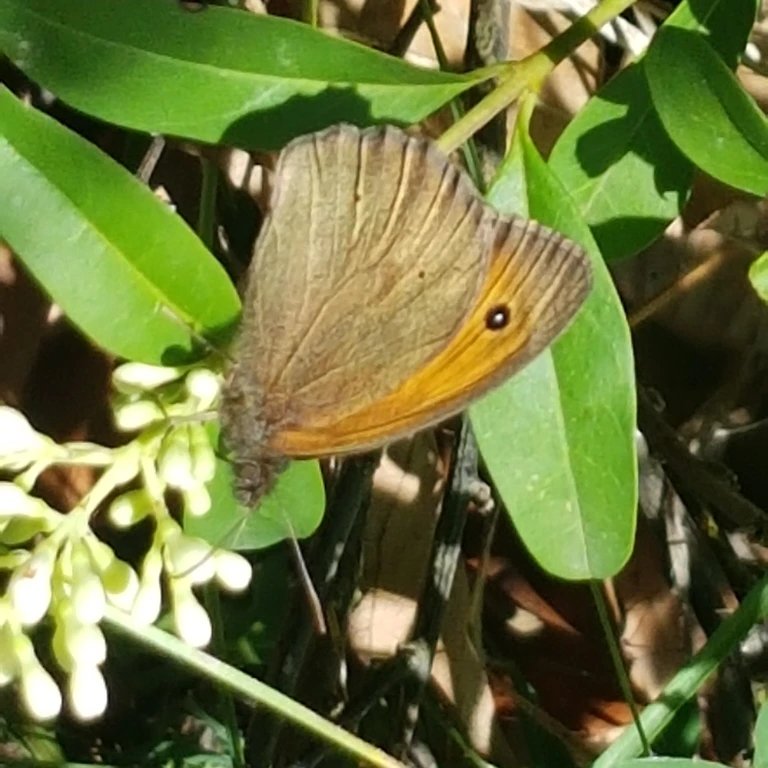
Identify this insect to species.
Maniola jurtina
